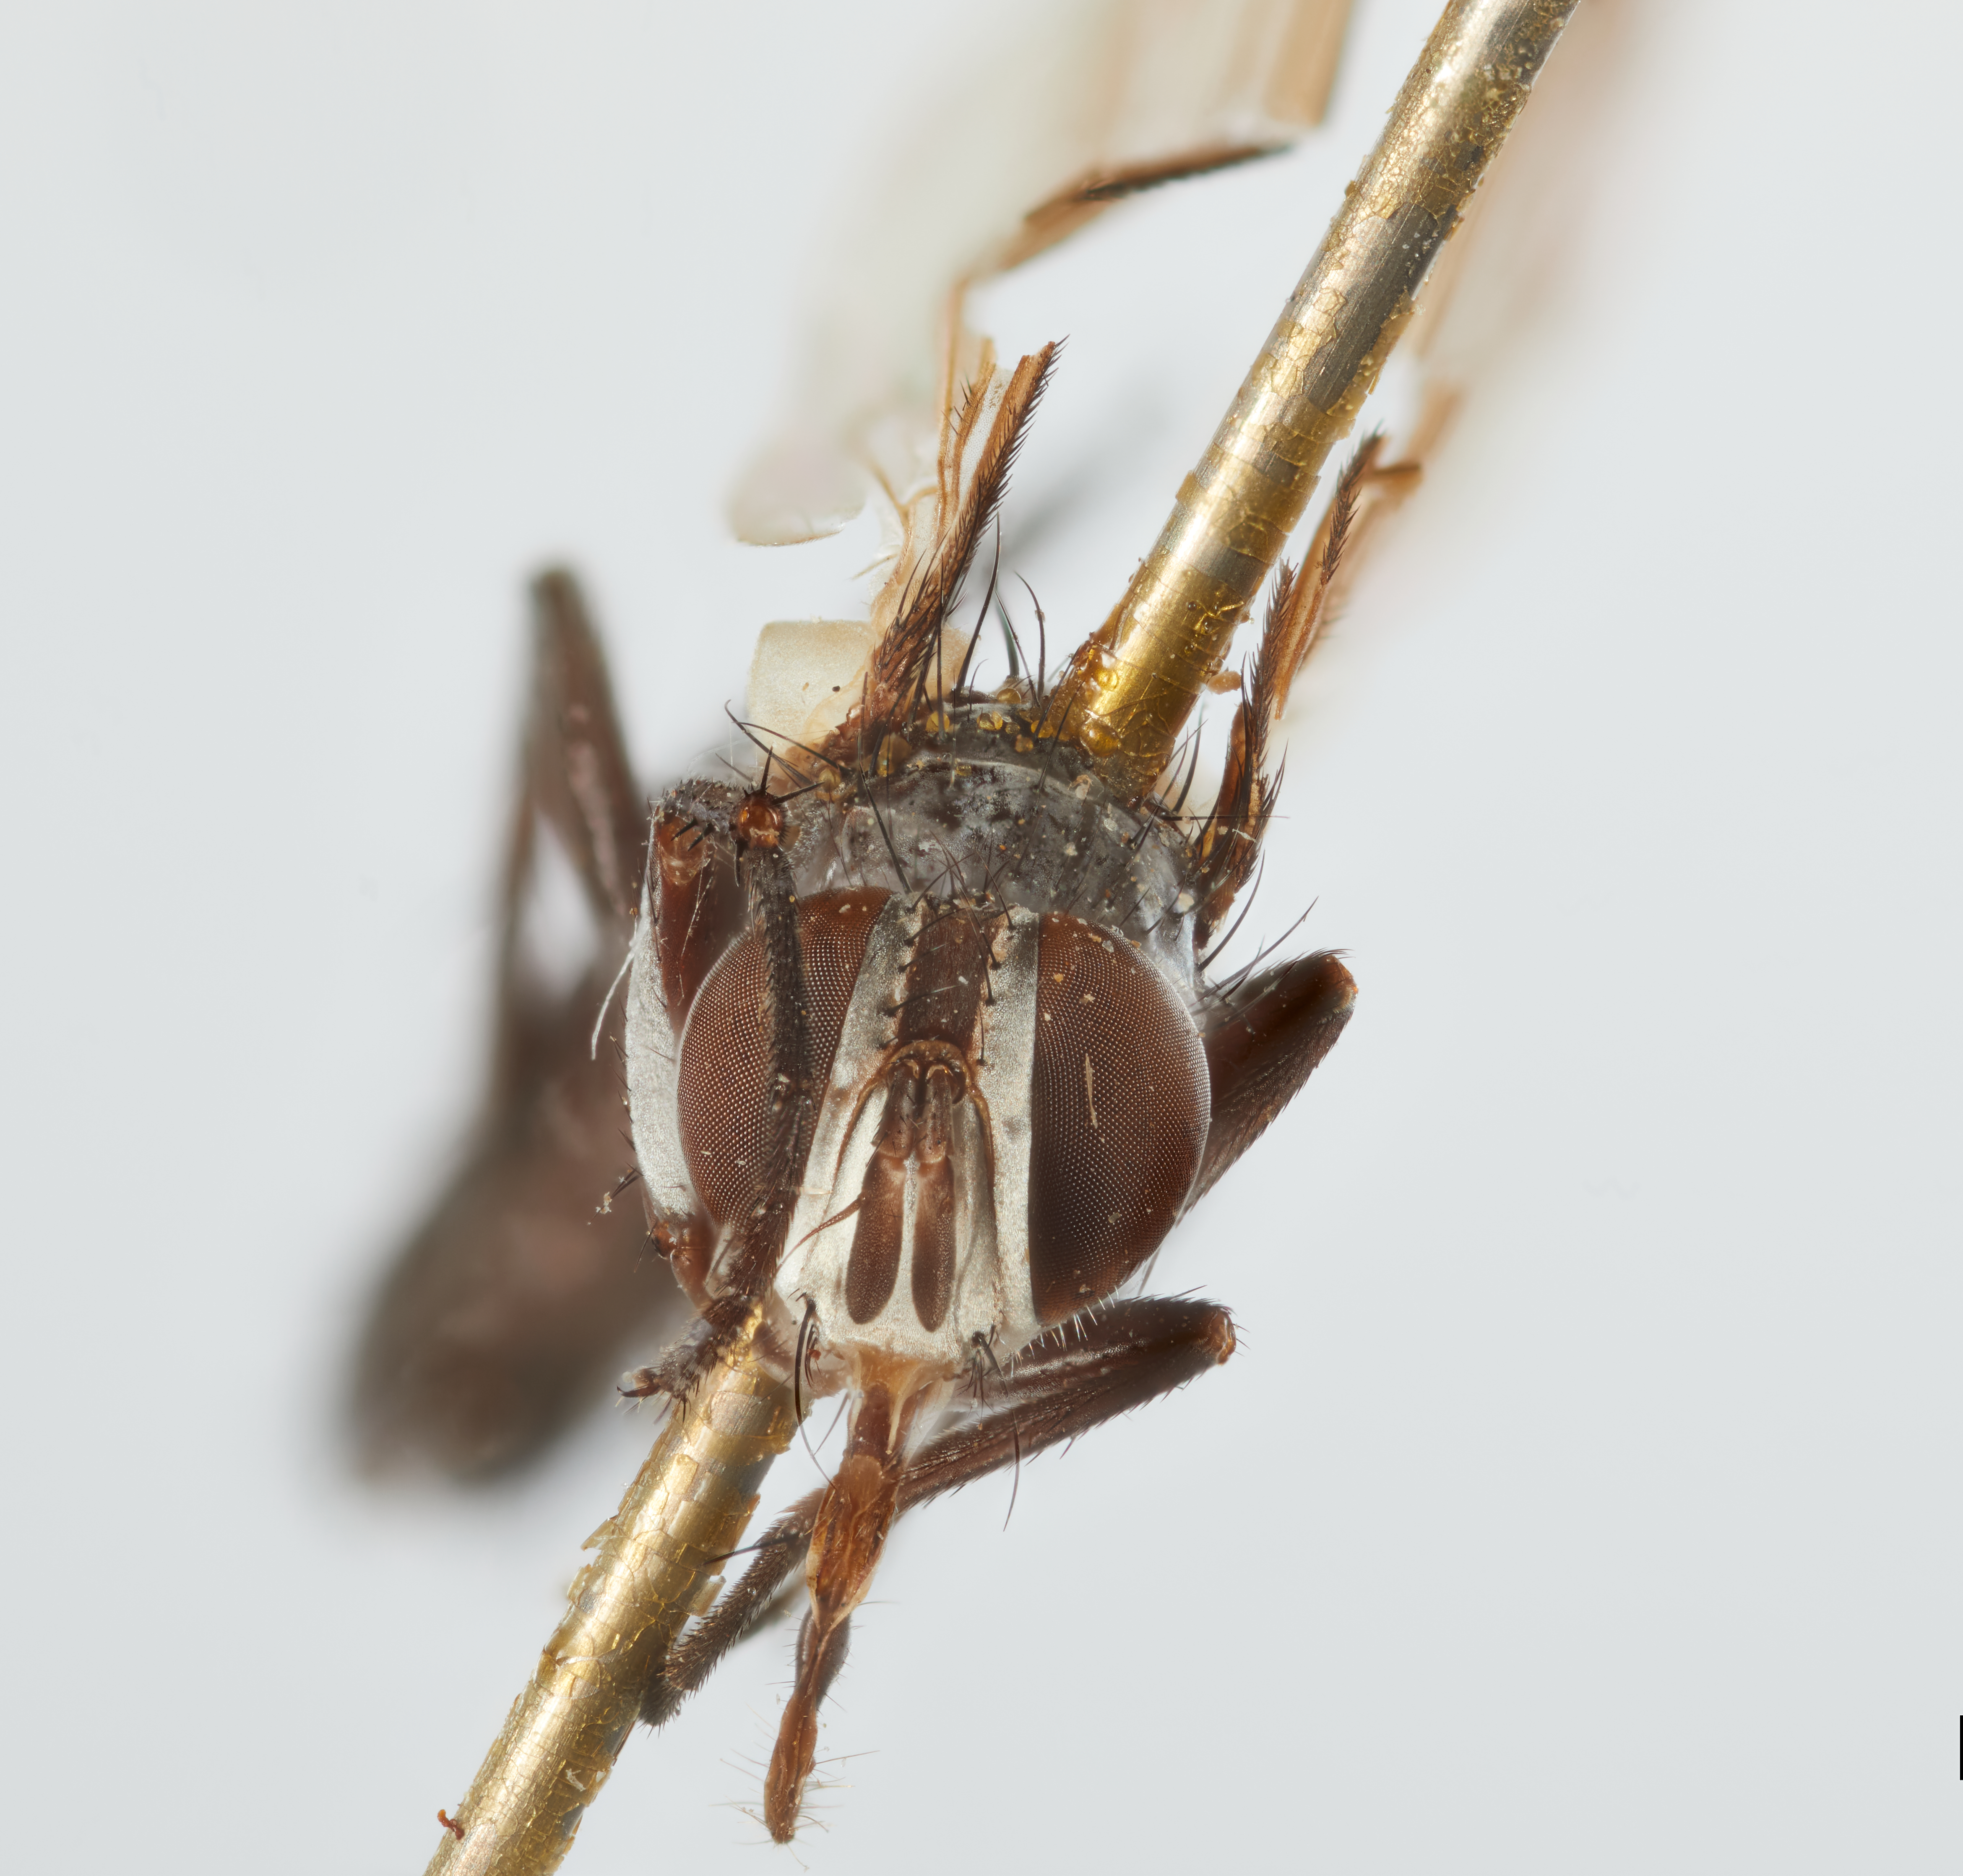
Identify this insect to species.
Androcyptera anorbitalis
